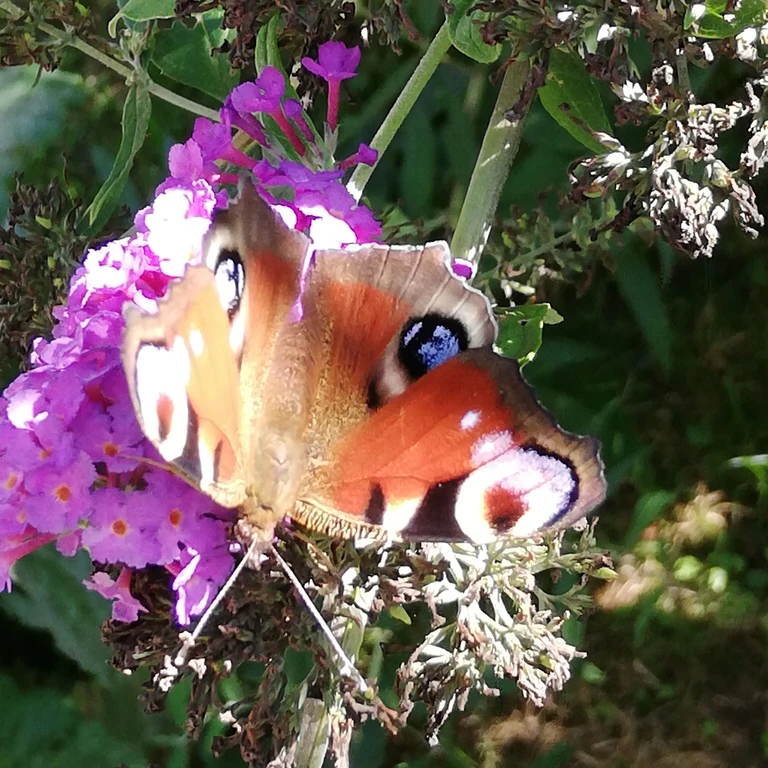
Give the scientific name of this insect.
Aglais io
